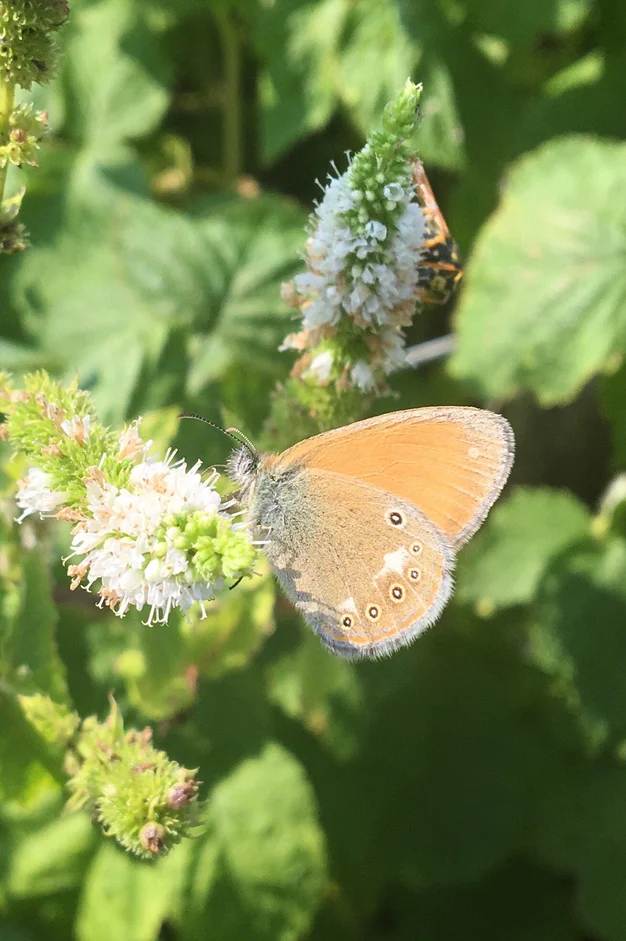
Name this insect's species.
Coenonympha glycerion (also Coenonympha iphis)
